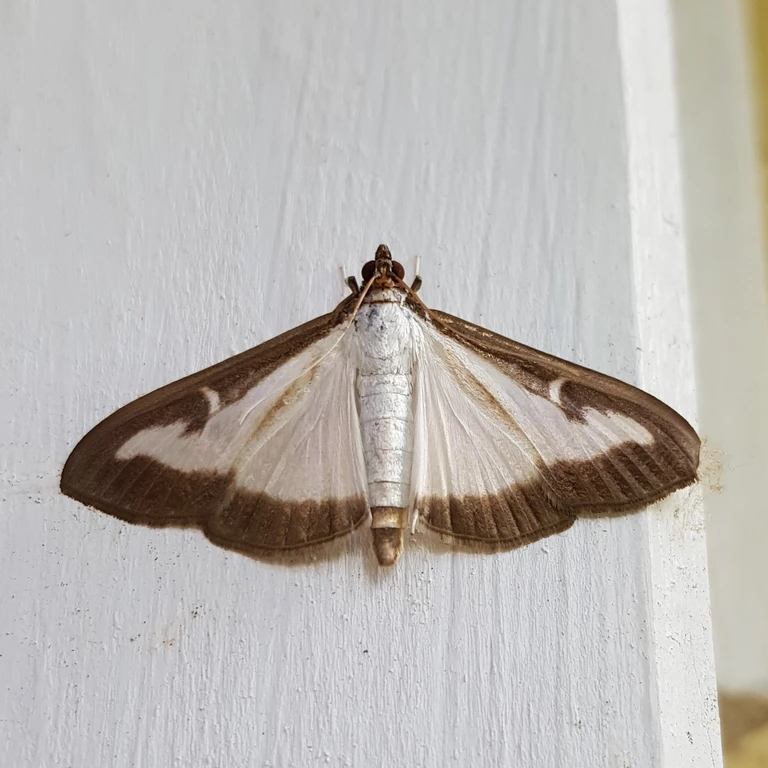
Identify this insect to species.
Cydalima perspectalis
